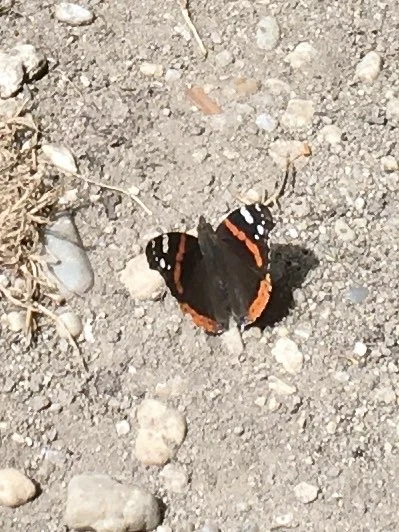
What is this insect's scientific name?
Vanessa atalanta
